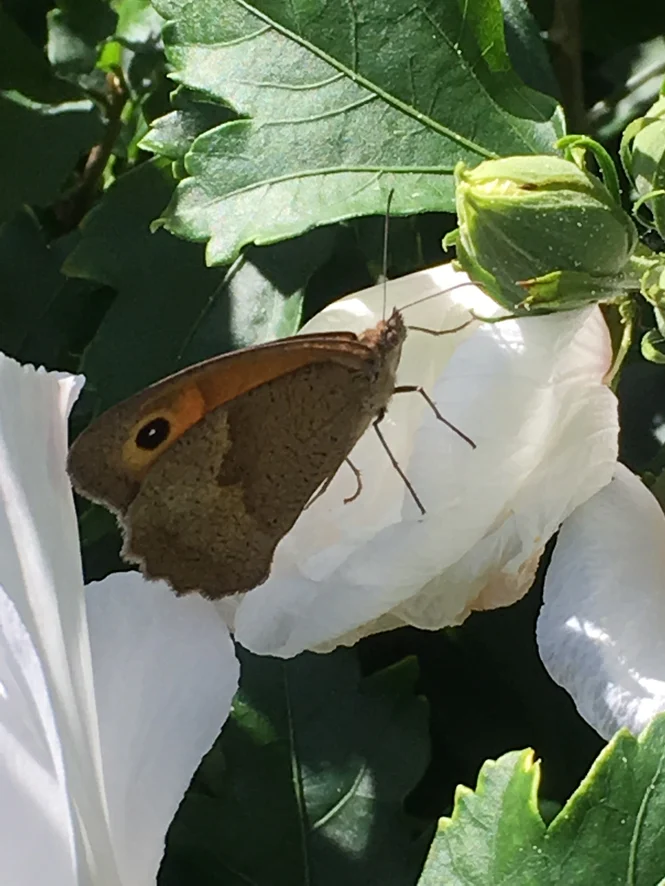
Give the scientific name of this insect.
Maniola jurtina
